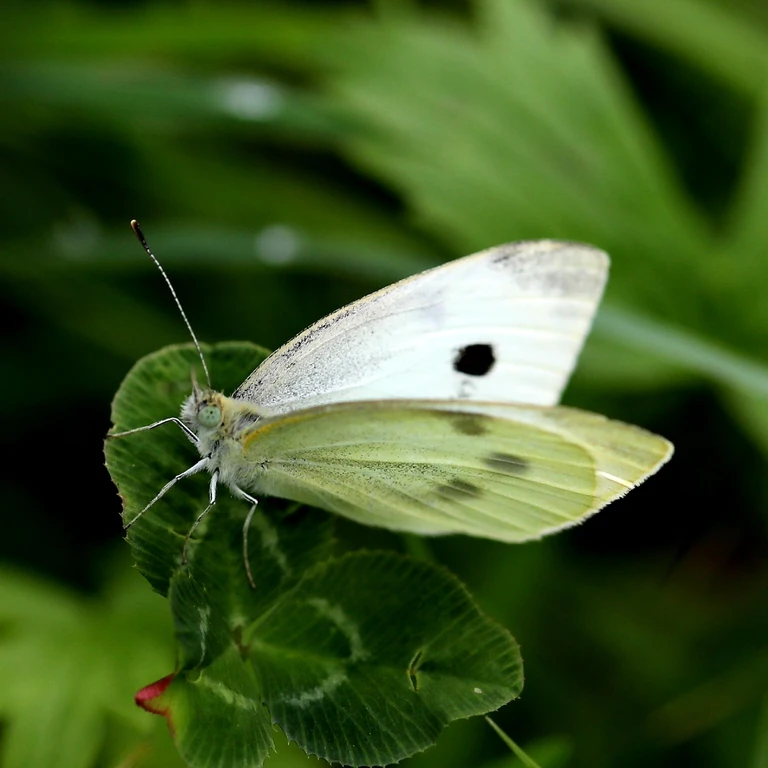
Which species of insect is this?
Pieris rapae
